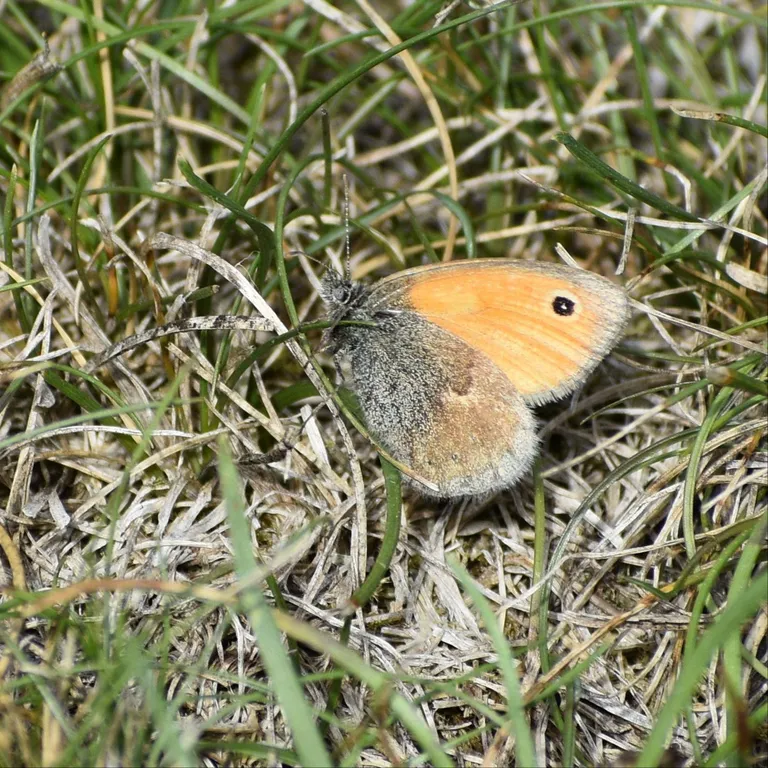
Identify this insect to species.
Coenonympha pamphilus
